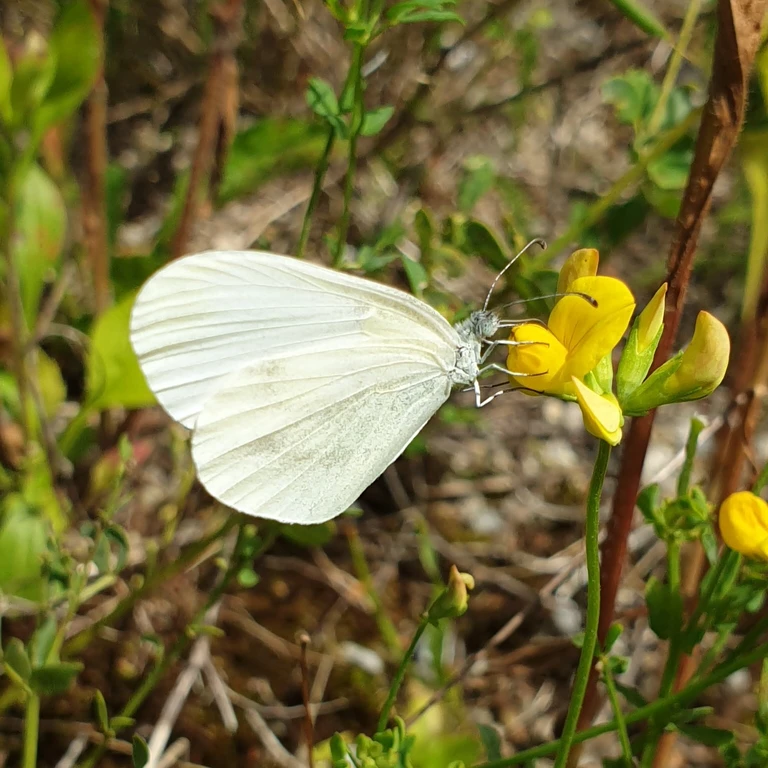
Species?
Leptidea sinapis/juvernica
